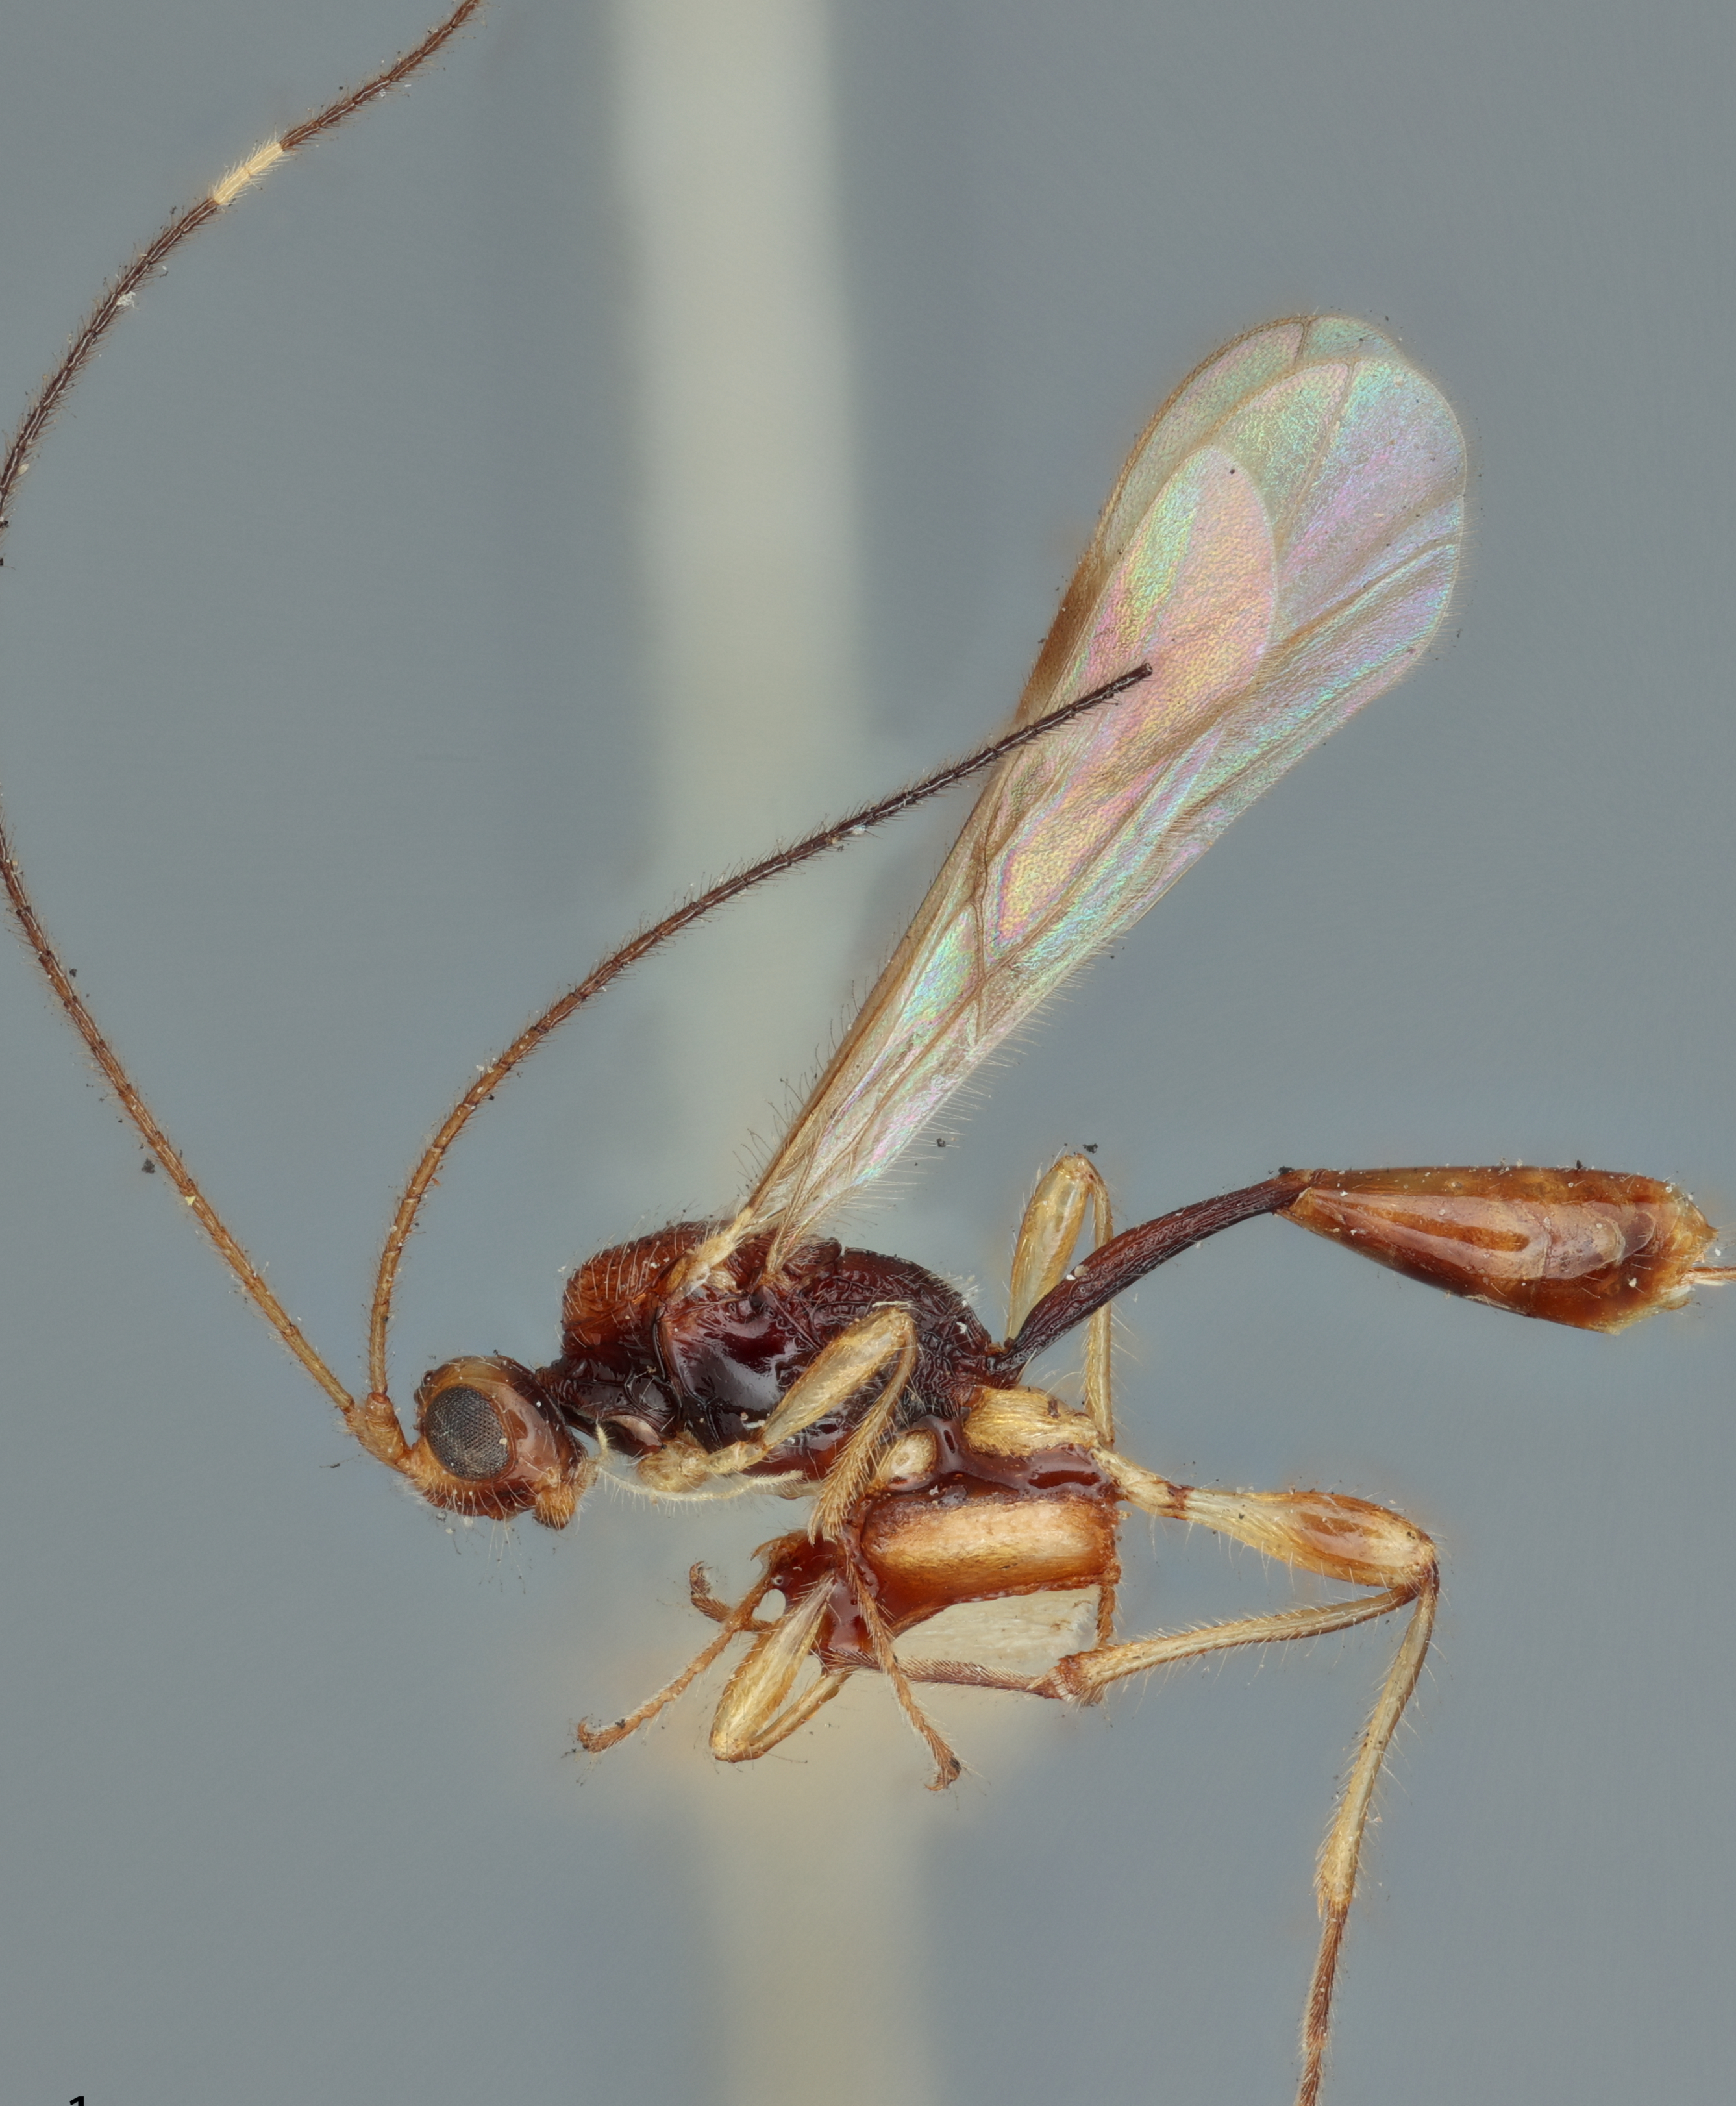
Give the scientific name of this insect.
Spathius ceto
